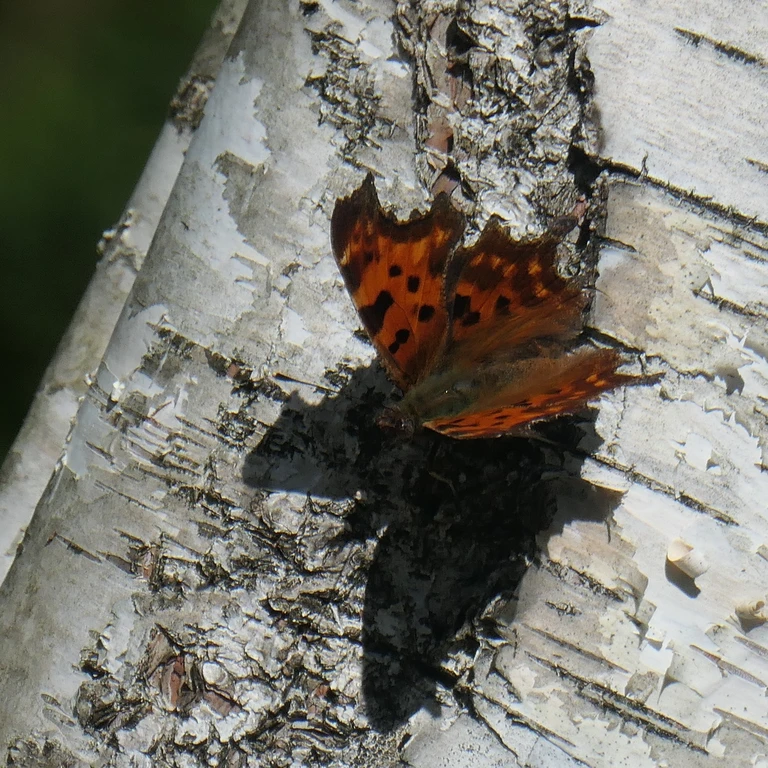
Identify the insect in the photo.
Polygonia c-album
